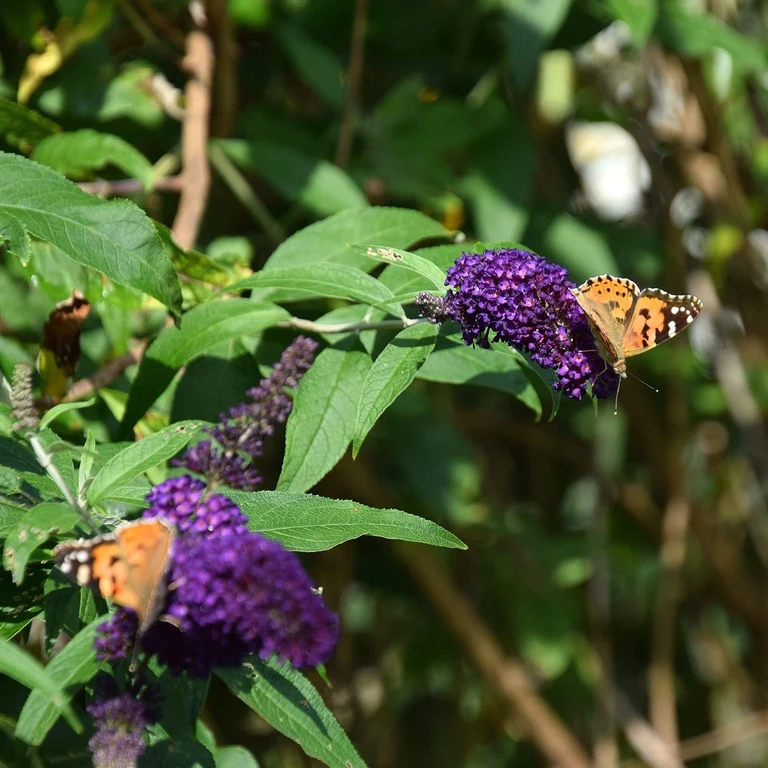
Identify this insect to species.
Vanessa cardui
